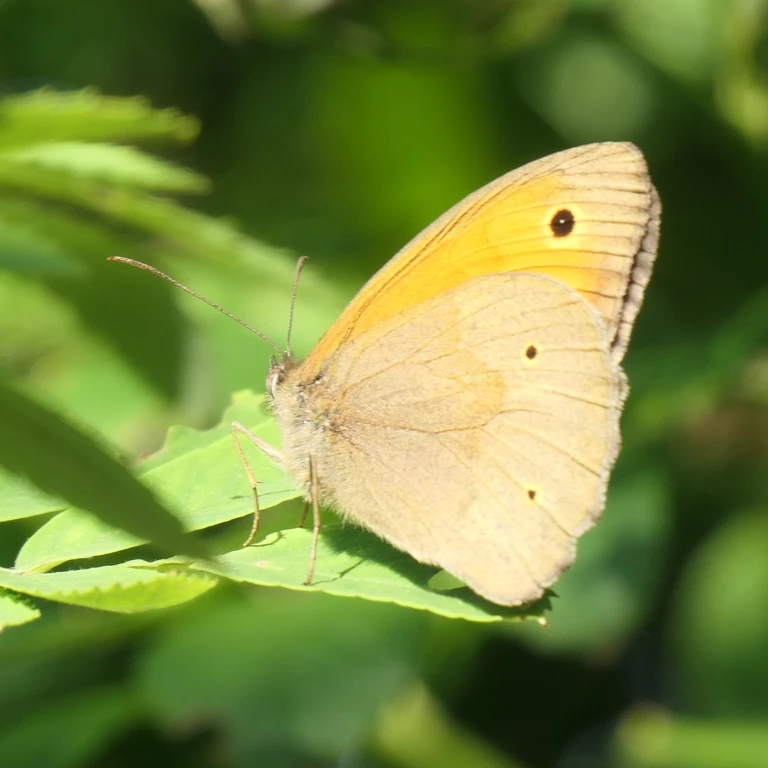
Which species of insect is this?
Maniola jurtina
